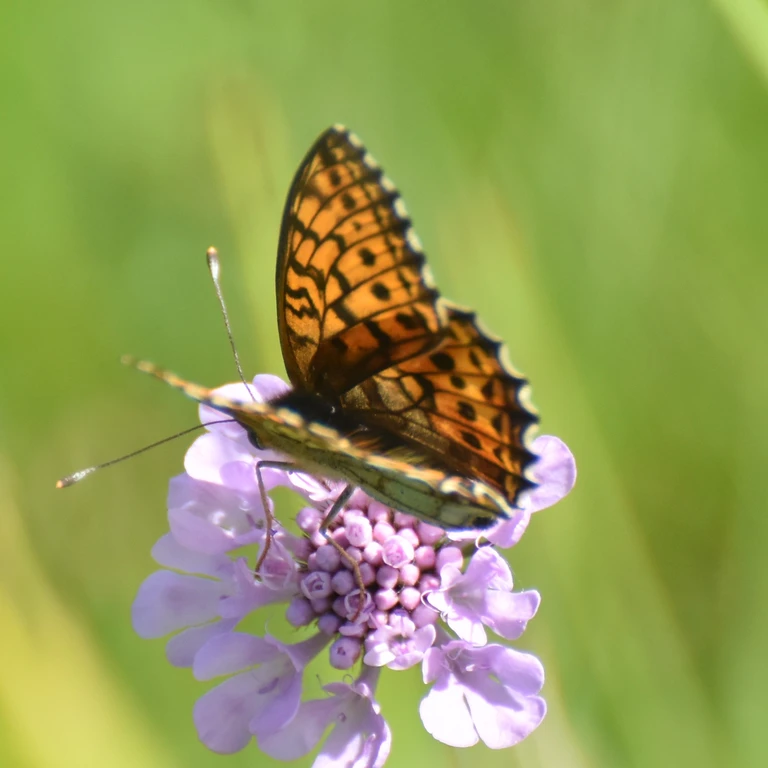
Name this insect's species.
Brenthis ino
